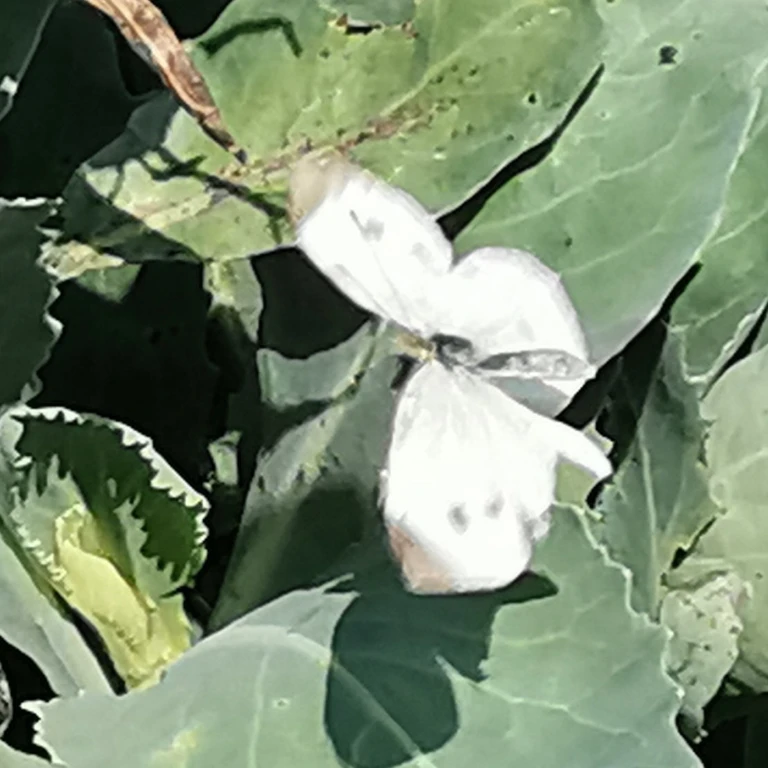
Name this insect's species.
Pieris brassicae
